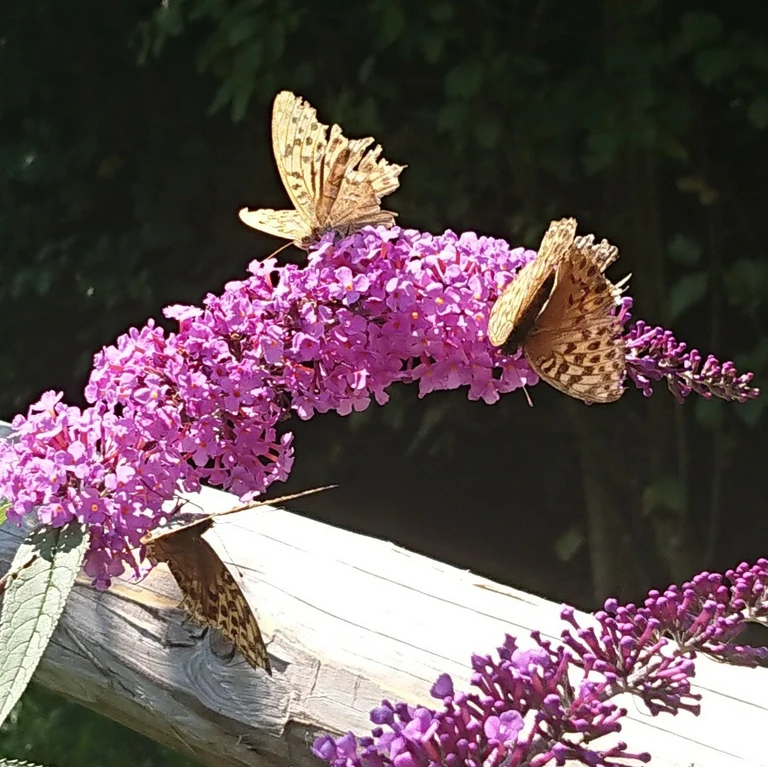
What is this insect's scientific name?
Argynnis paphia
